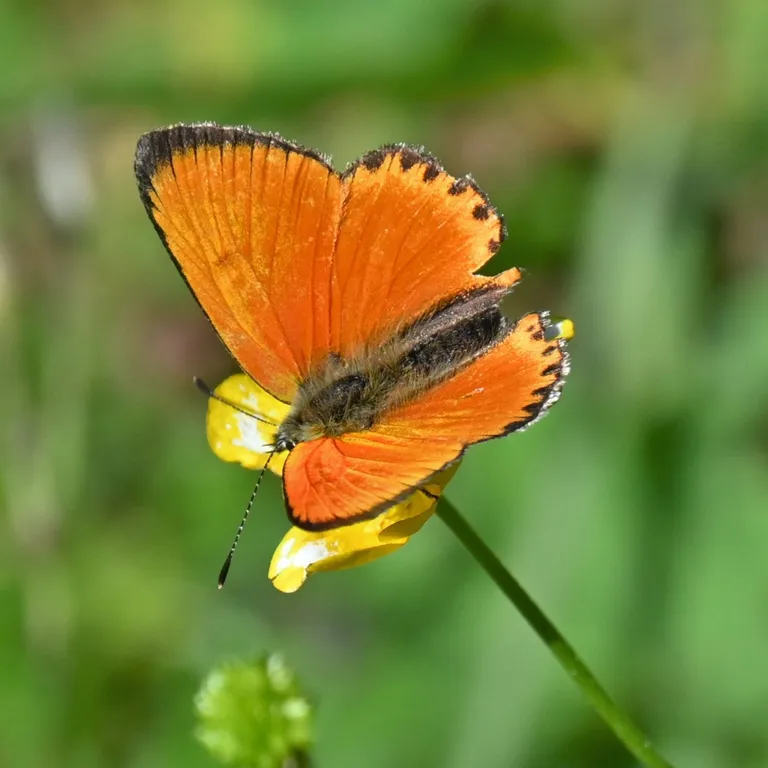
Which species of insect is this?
Lycaena virgaureae
